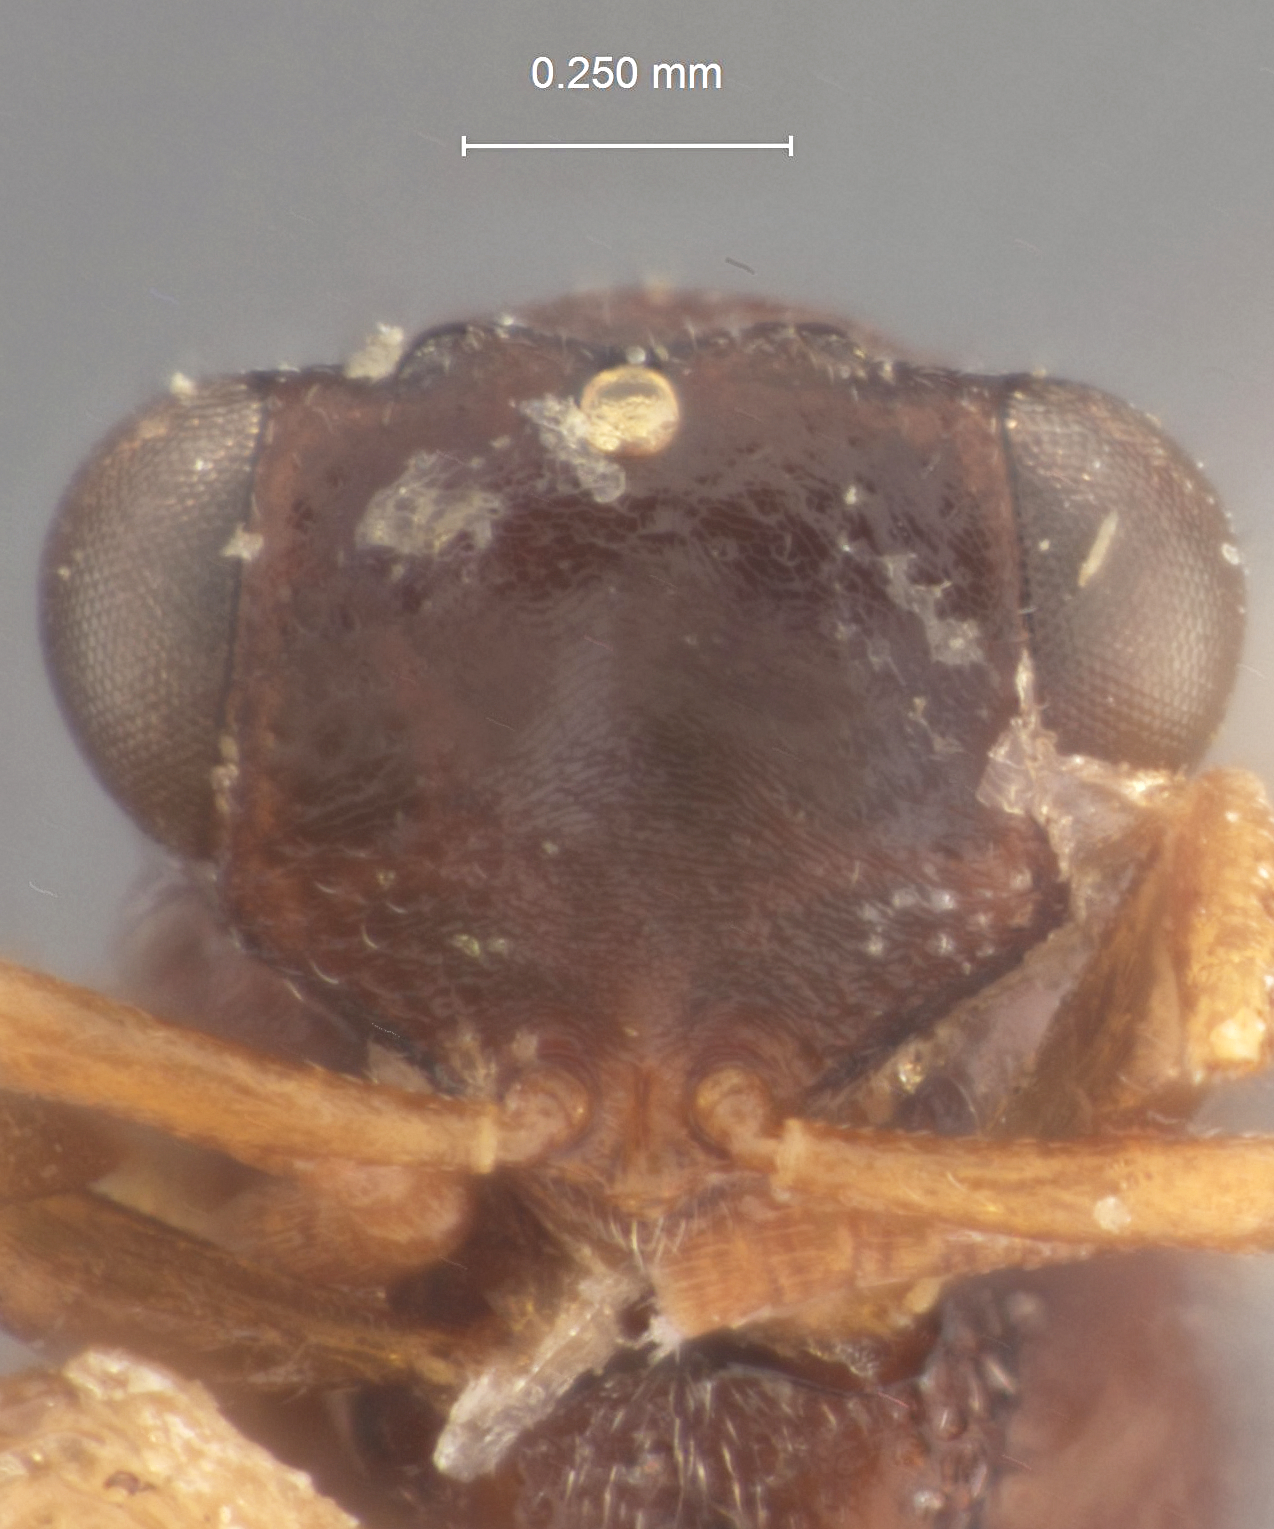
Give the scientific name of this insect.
Arretocera ramnathi
